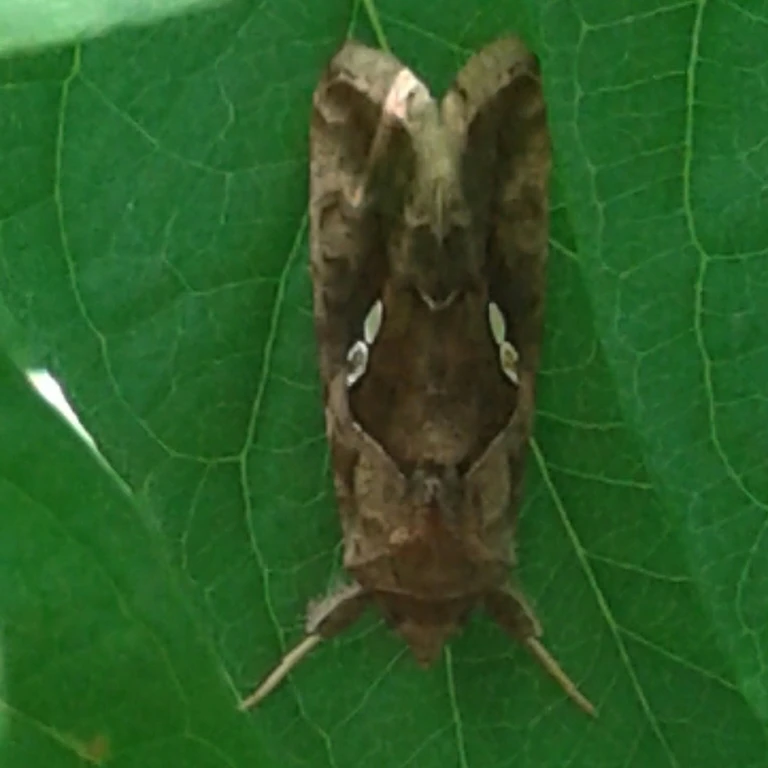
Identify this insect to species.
Autographa gamma
